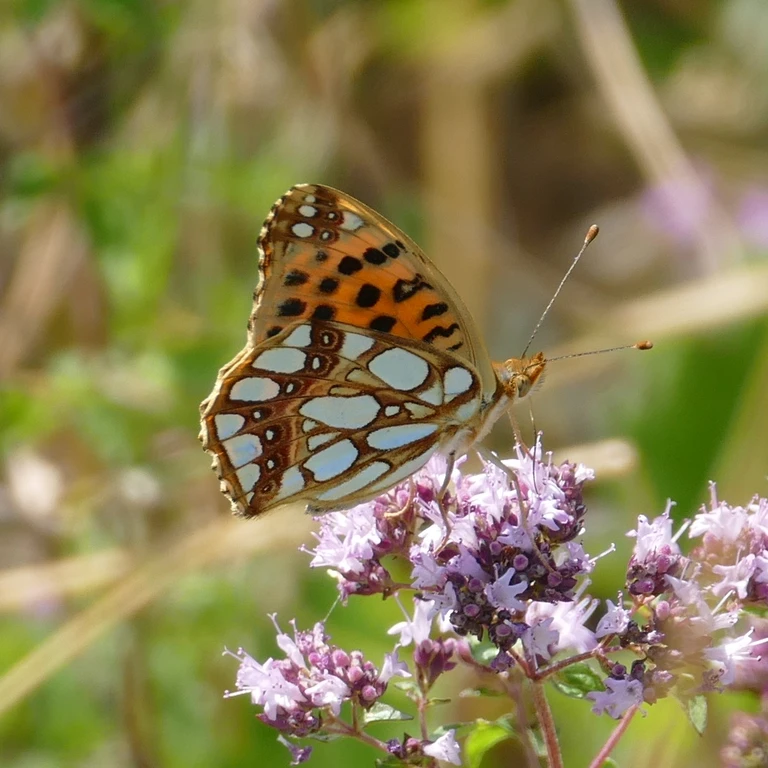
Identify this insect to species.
Issoria lathonia
